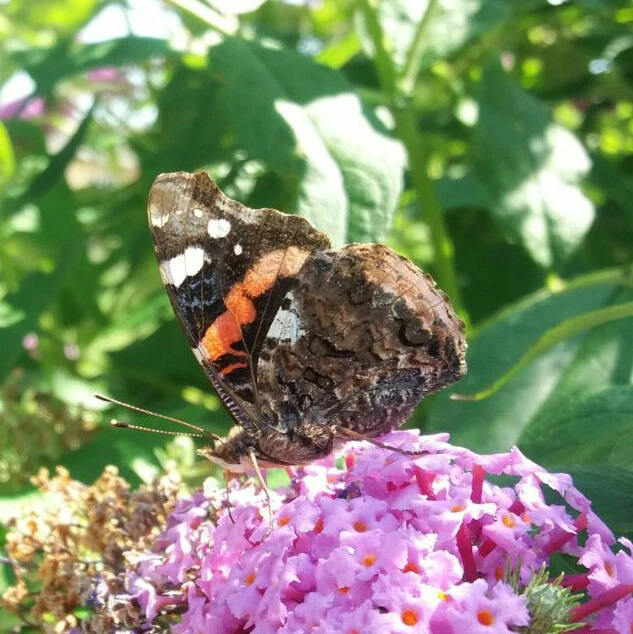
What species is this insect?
Vanessa atalanta
